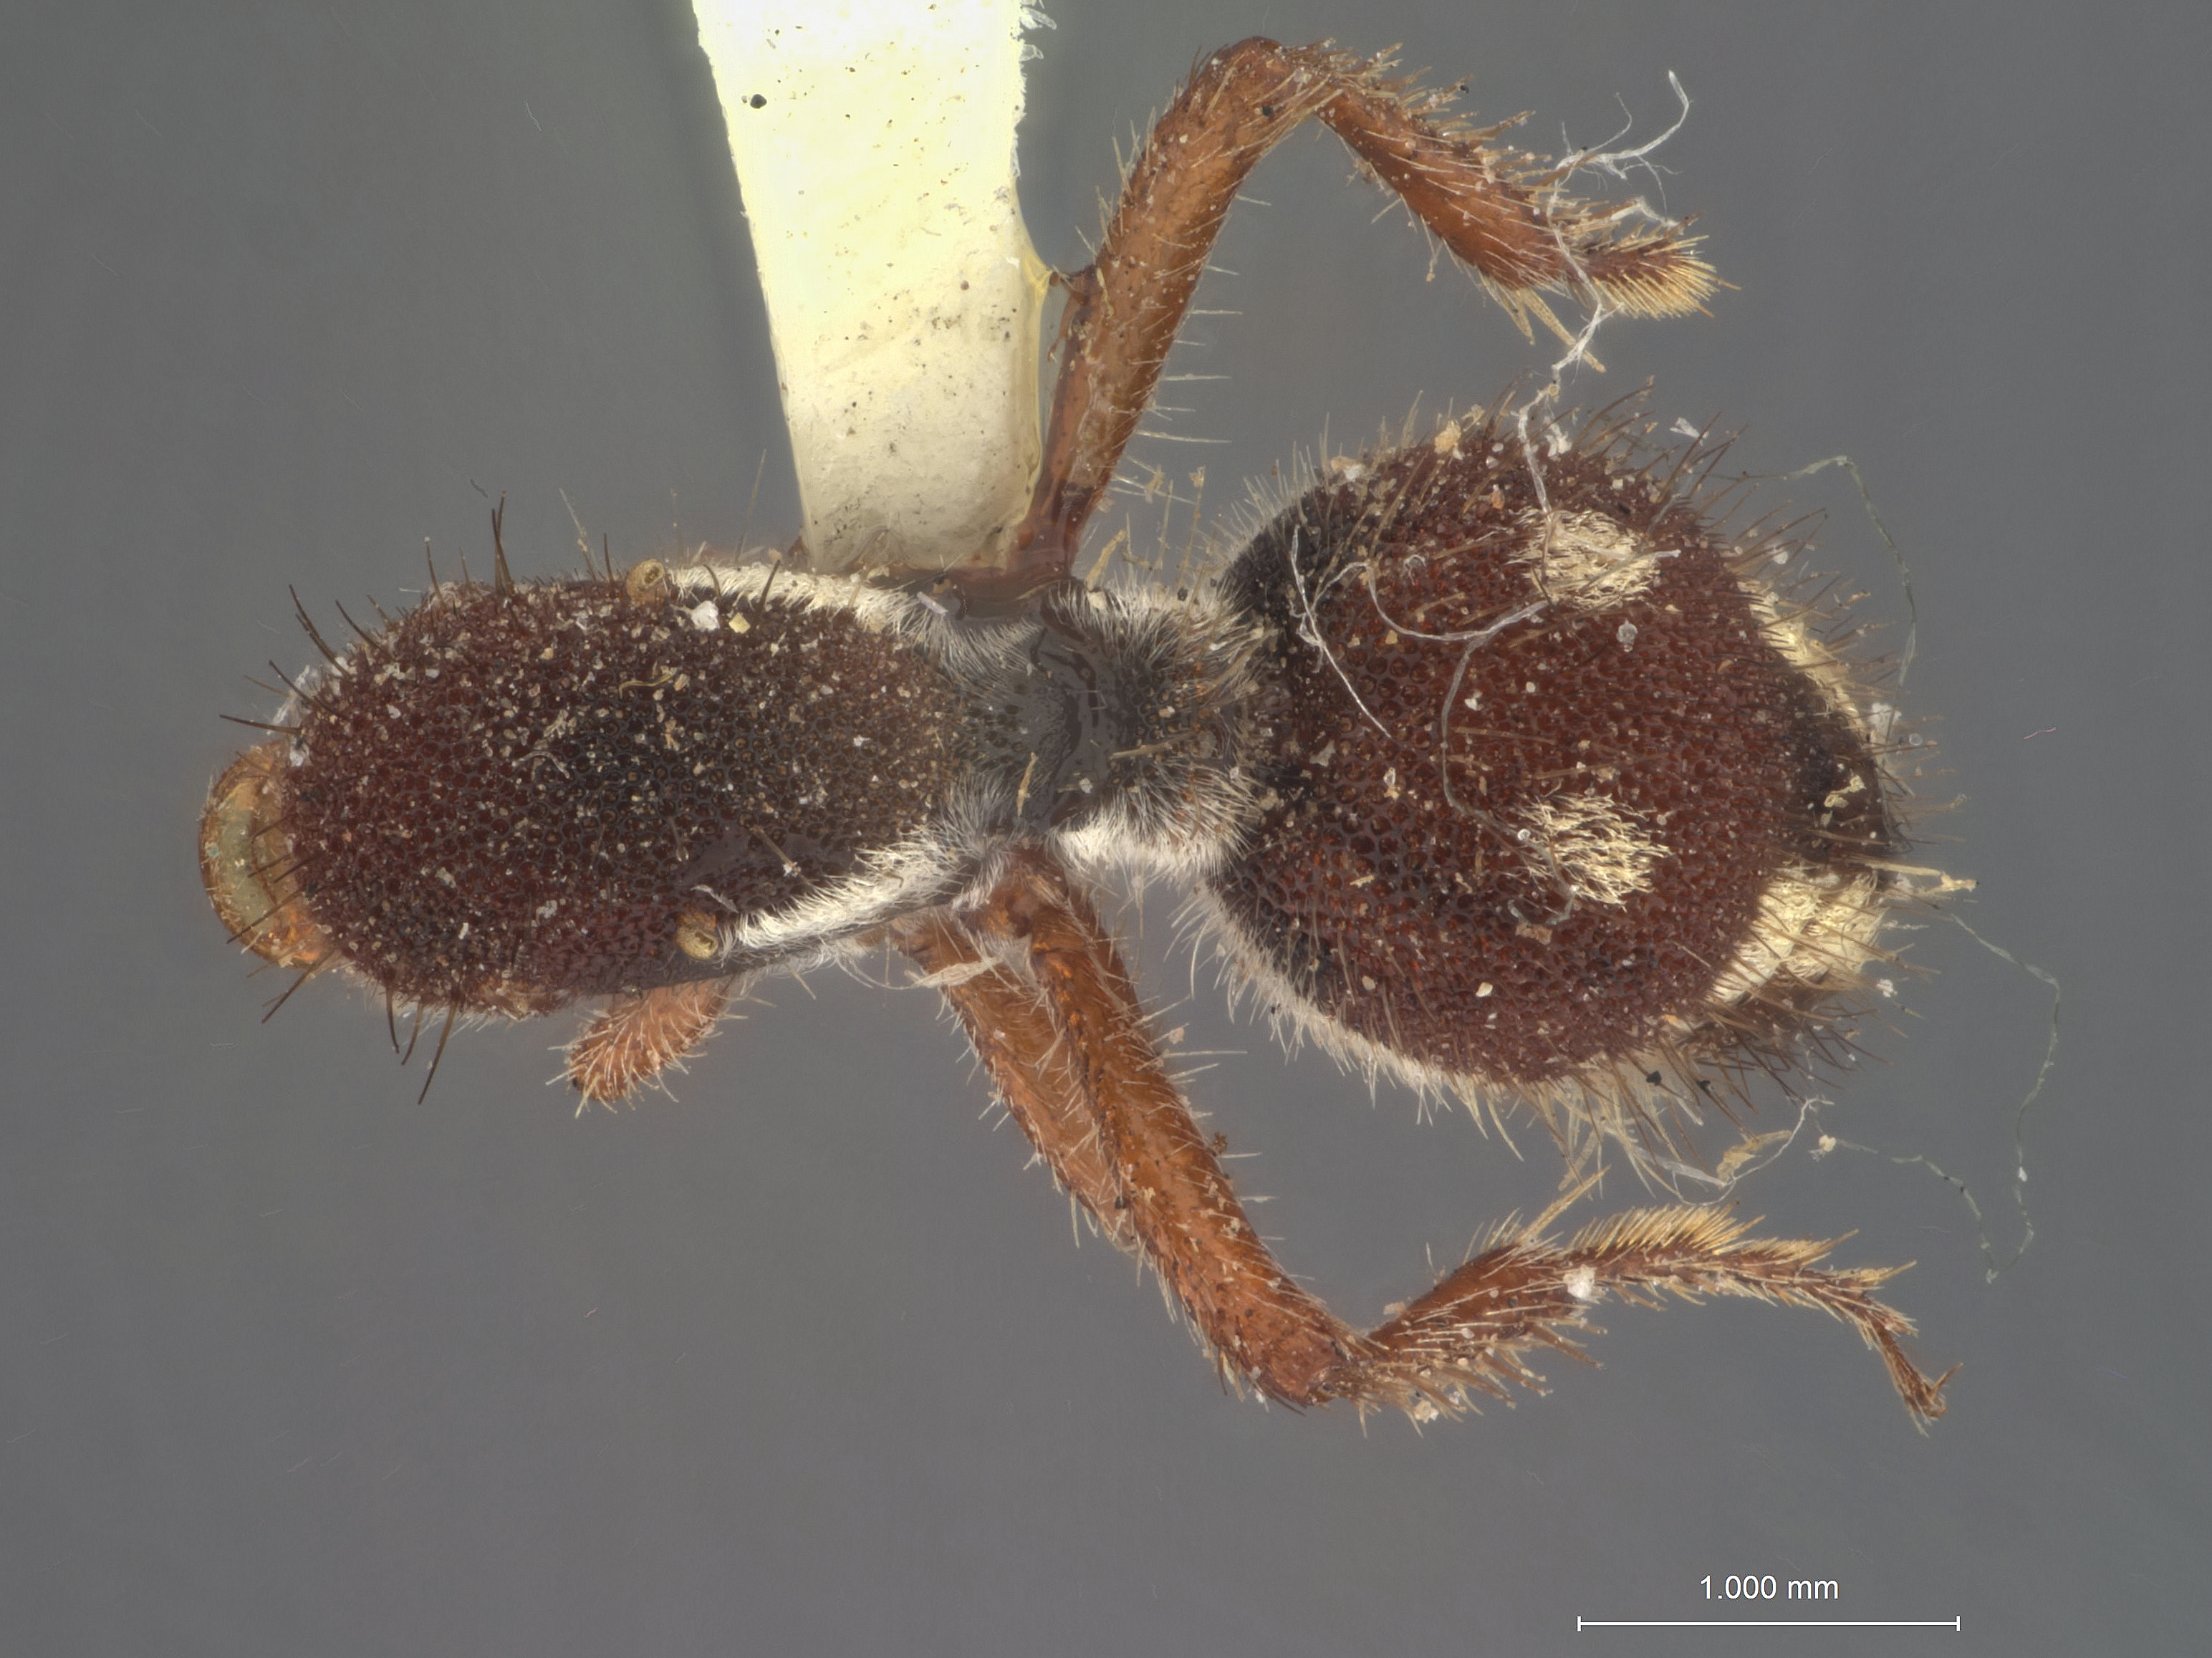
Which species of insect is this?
Ephuta sauca
